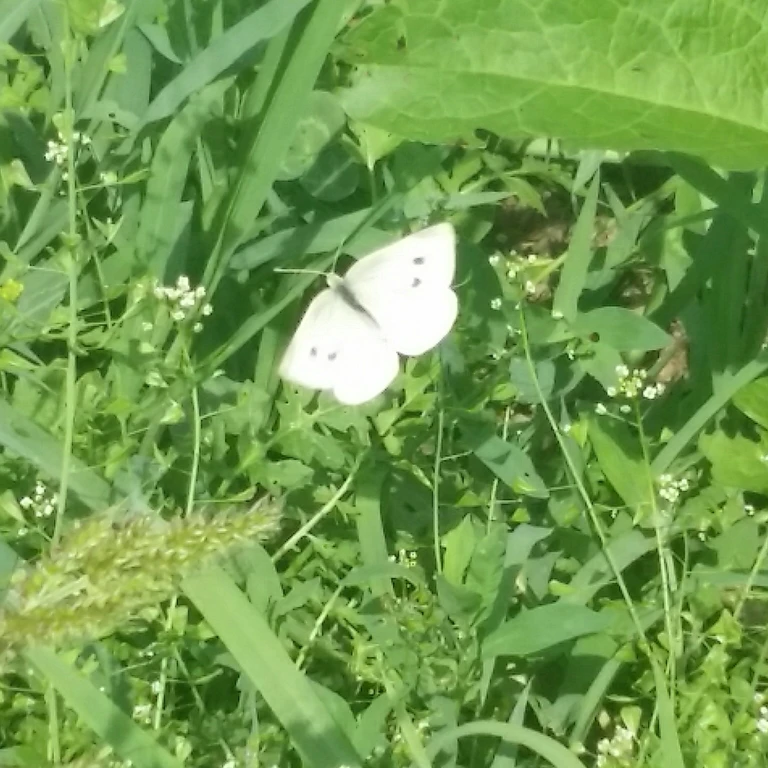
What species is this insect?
Pieris rapae
